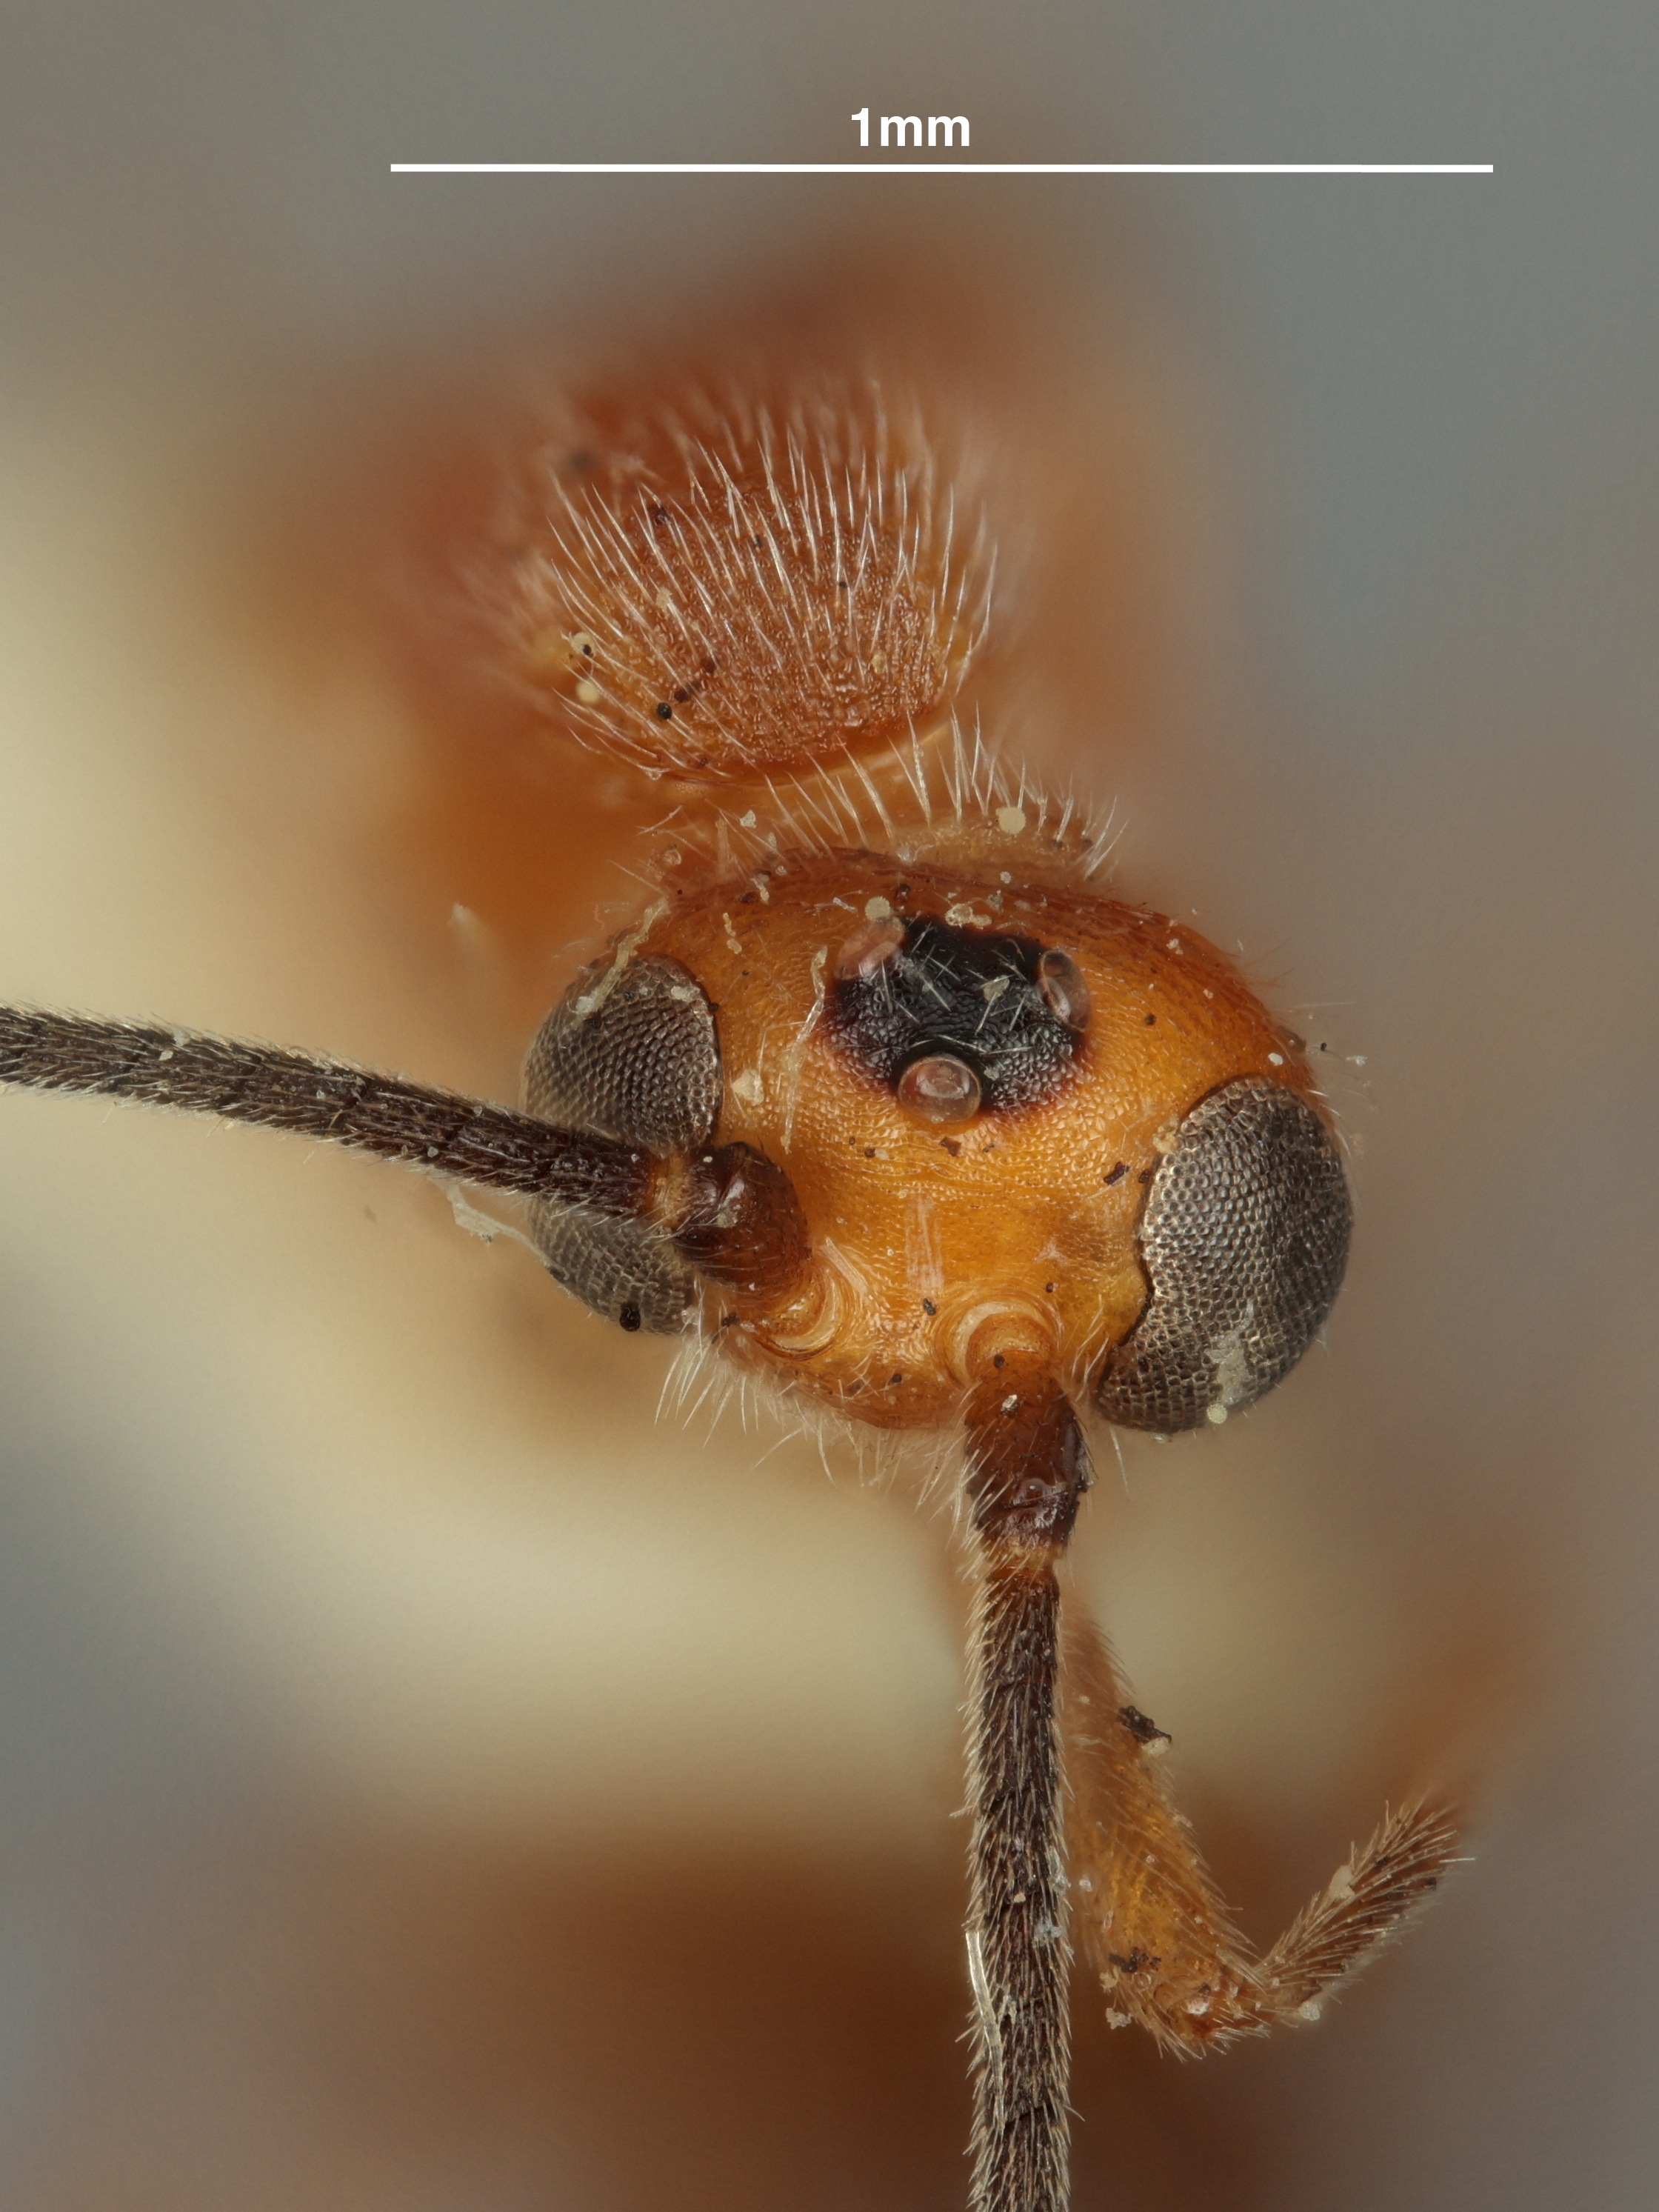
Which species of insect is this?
Aleiodes hiisiis
